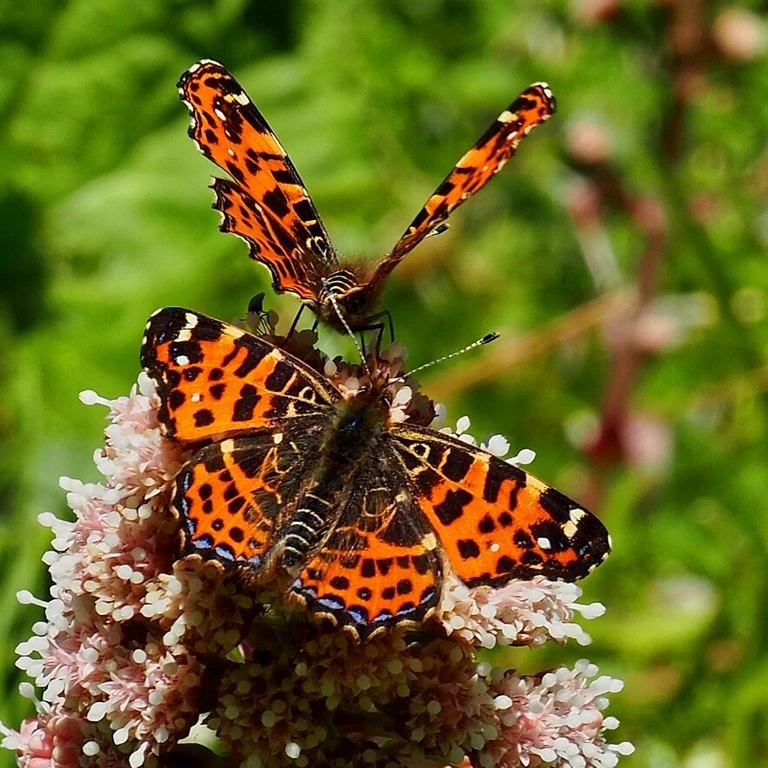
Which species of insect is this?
Araschnia levana
